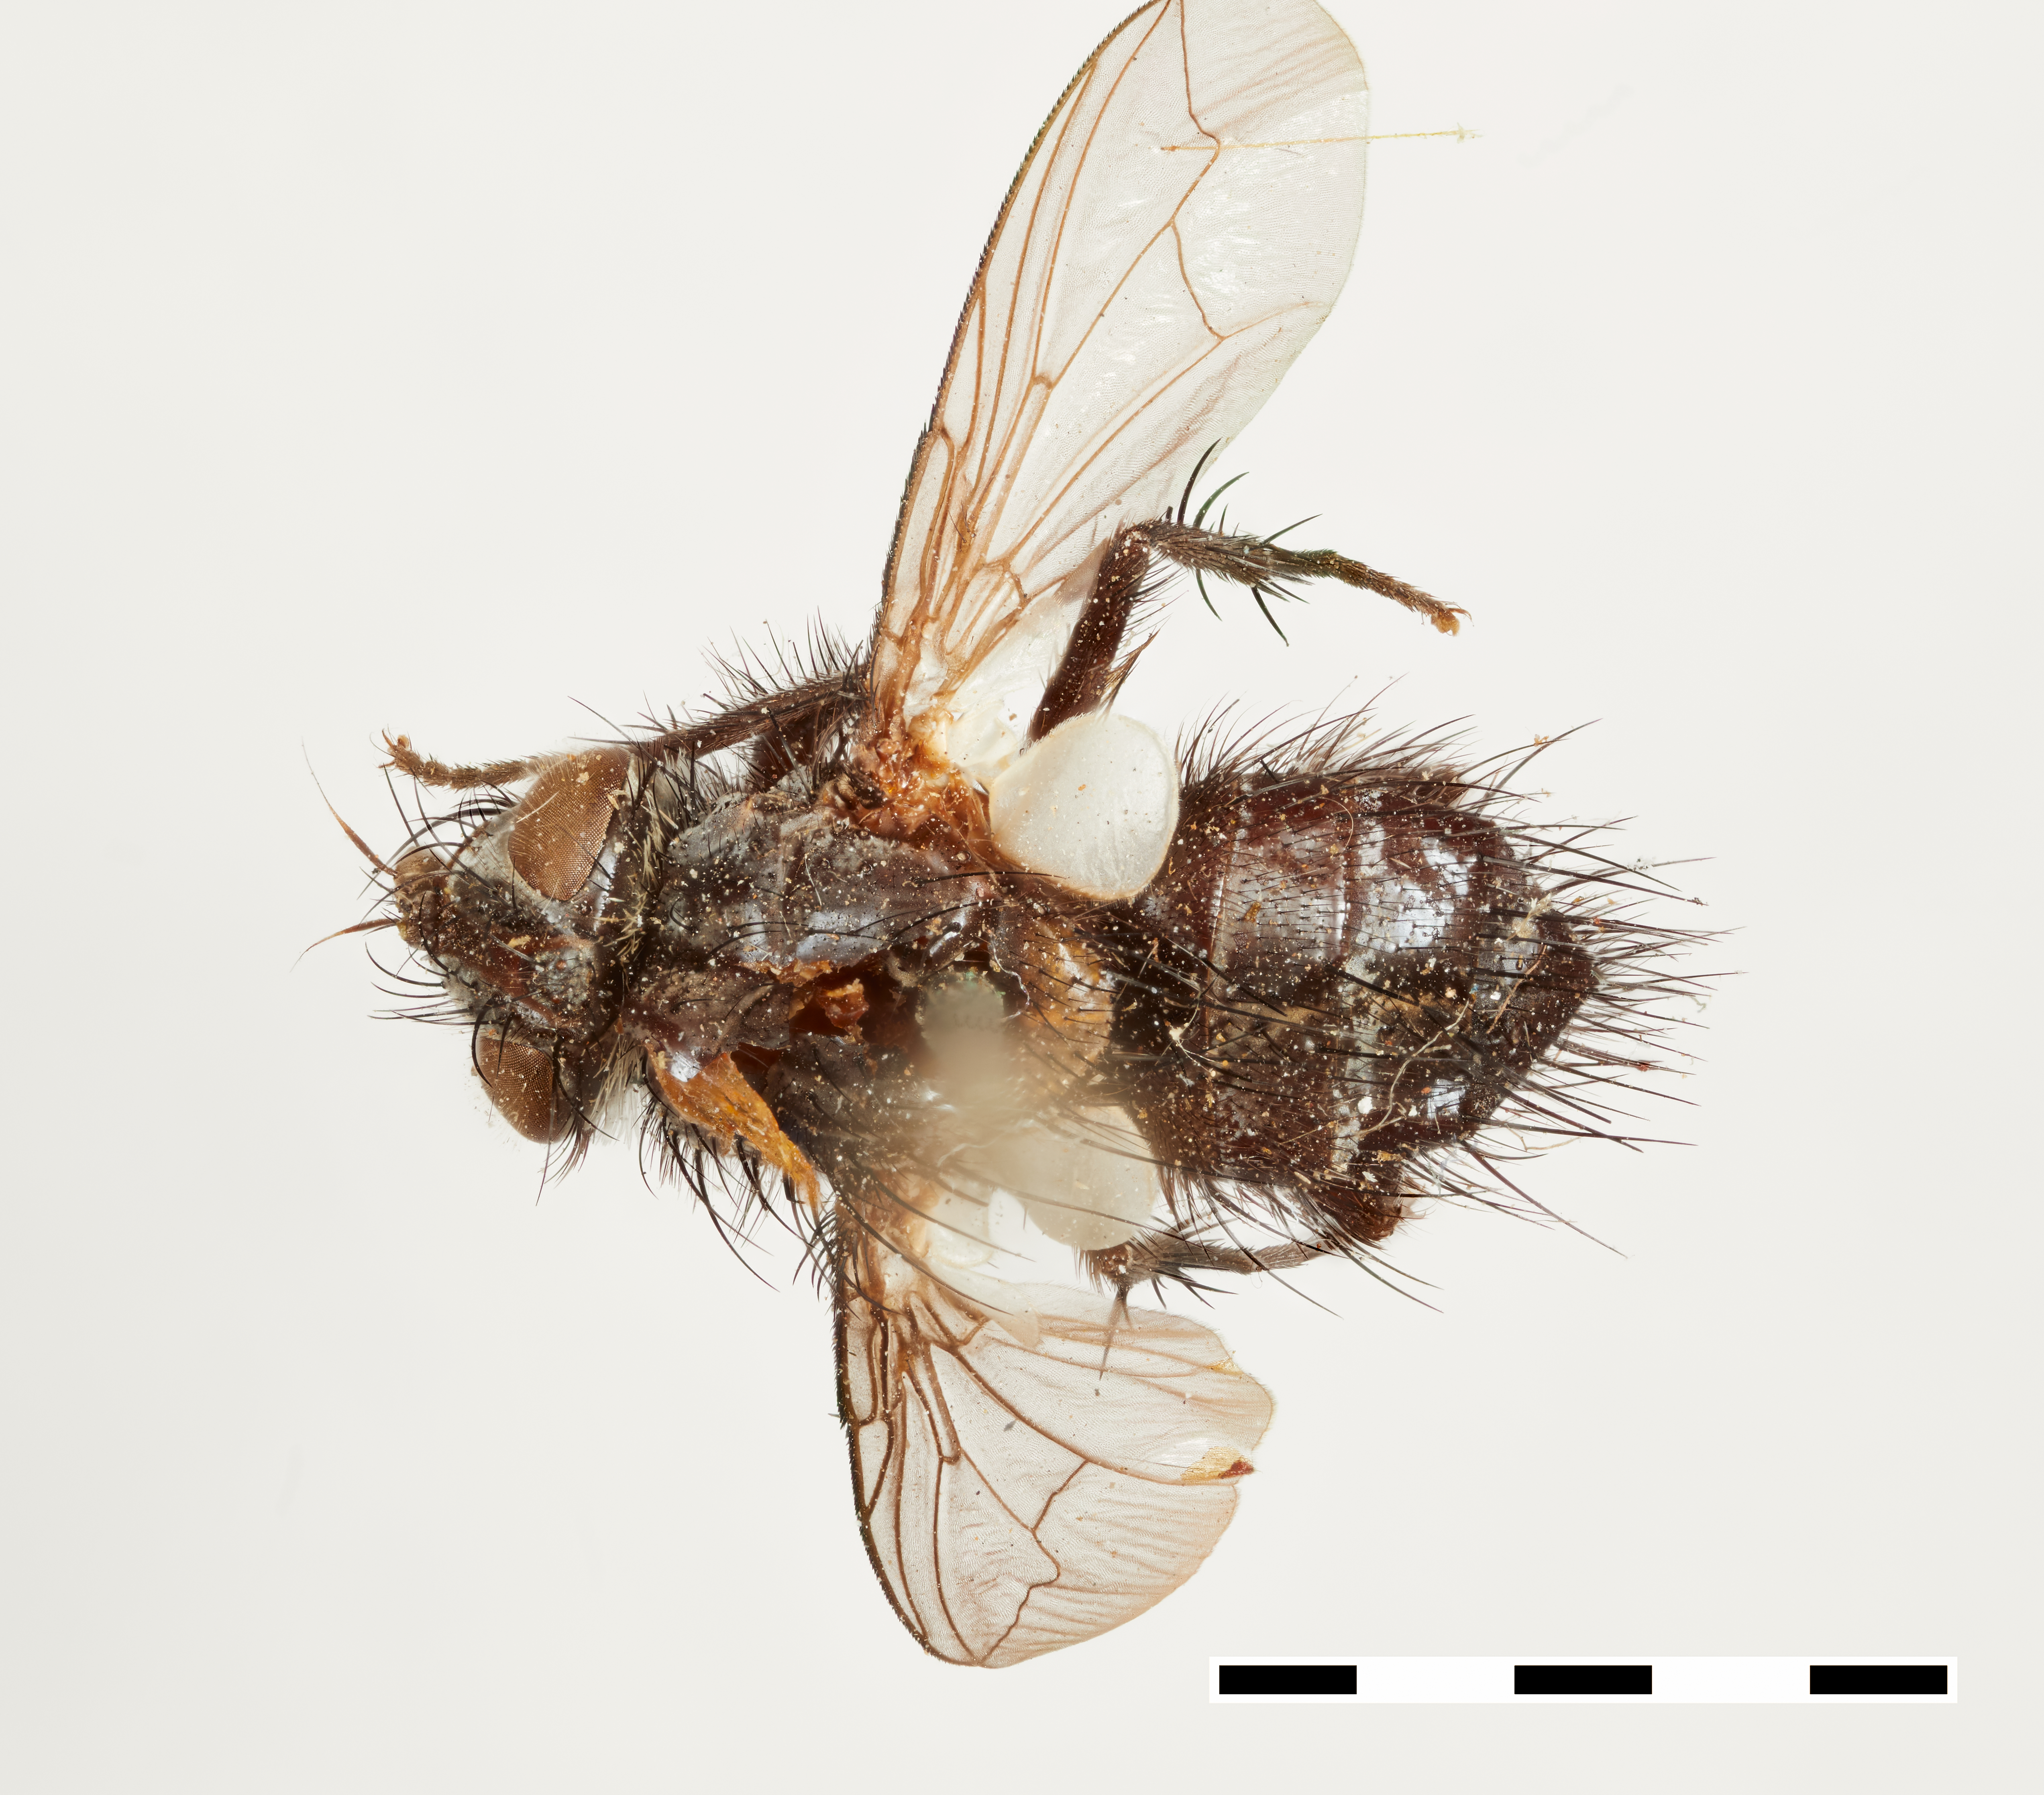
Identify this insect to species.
Euphorocera gelida
